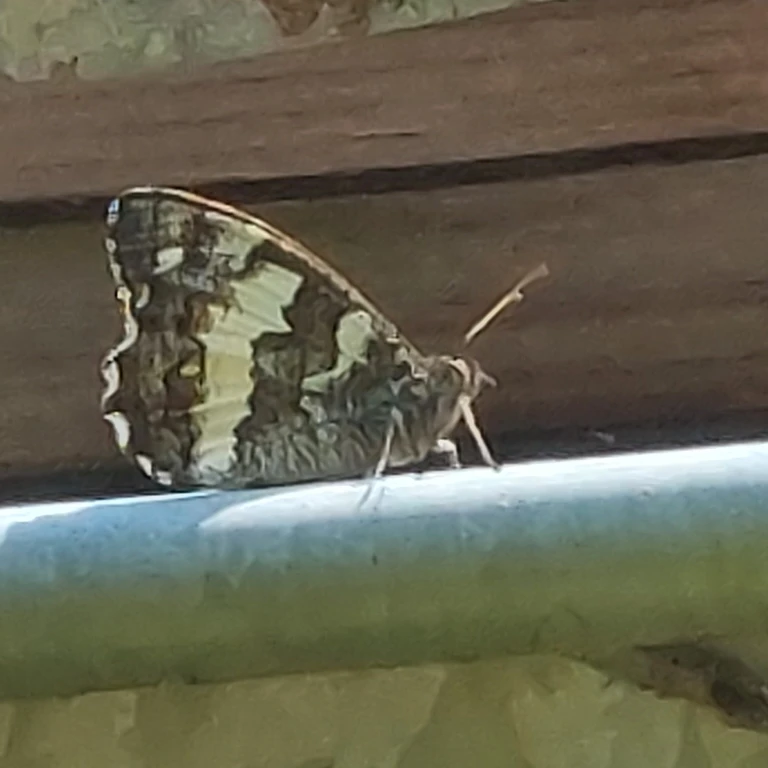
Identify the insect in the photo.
Brintesia circe
